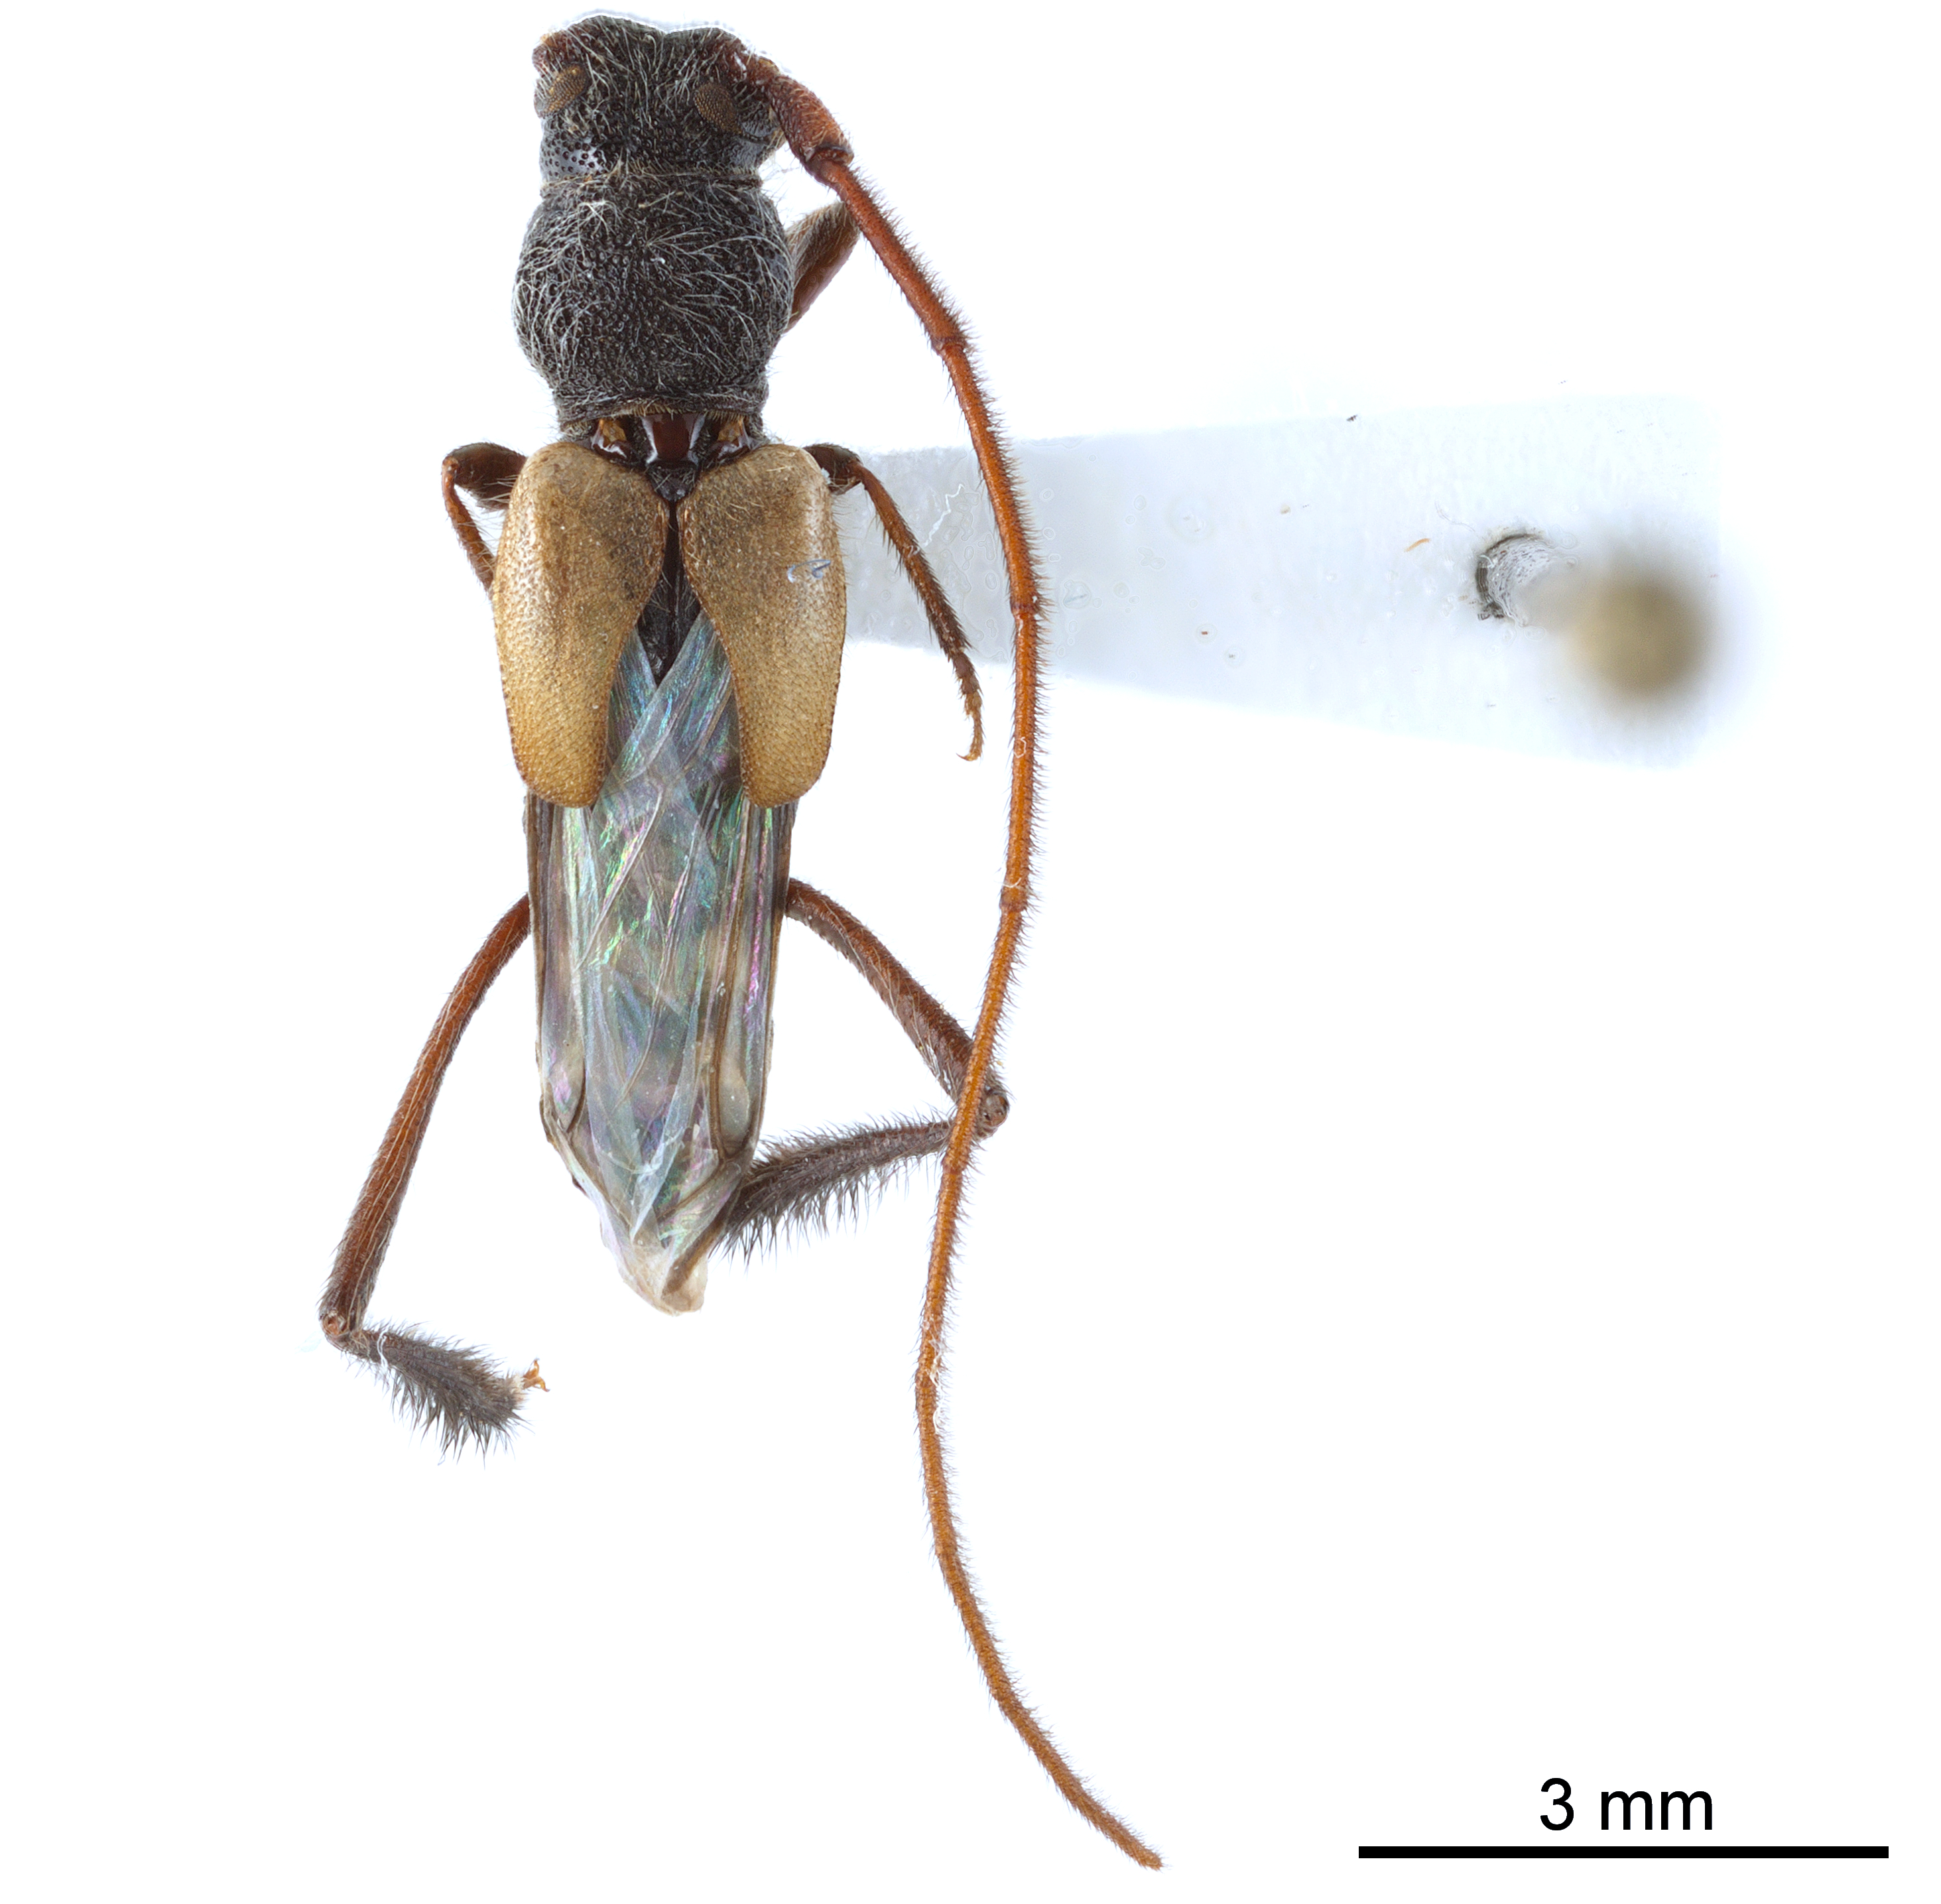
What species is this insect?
Coleomethia xanthocollis
